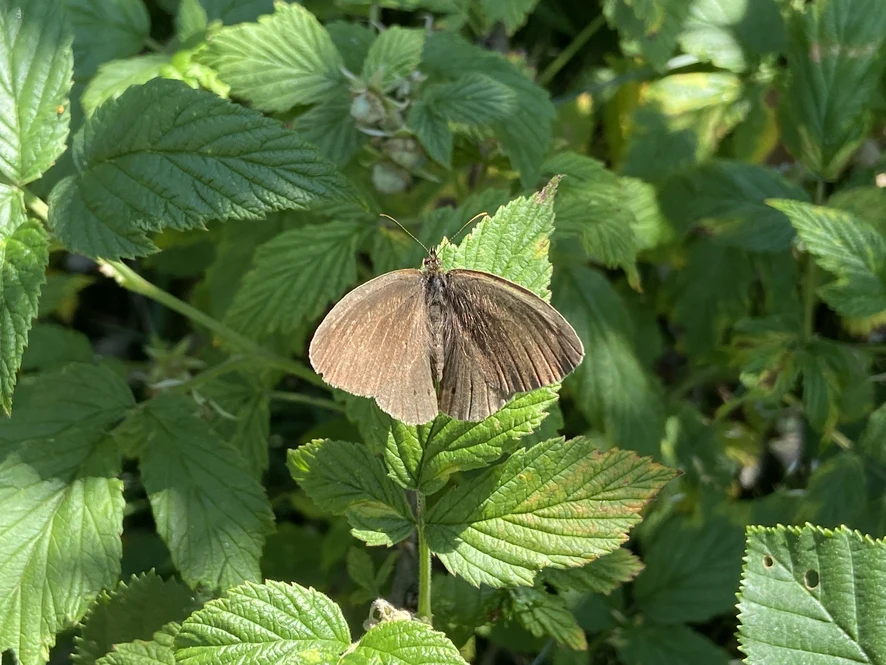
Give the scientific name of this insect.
Aphantopus hyperantus
